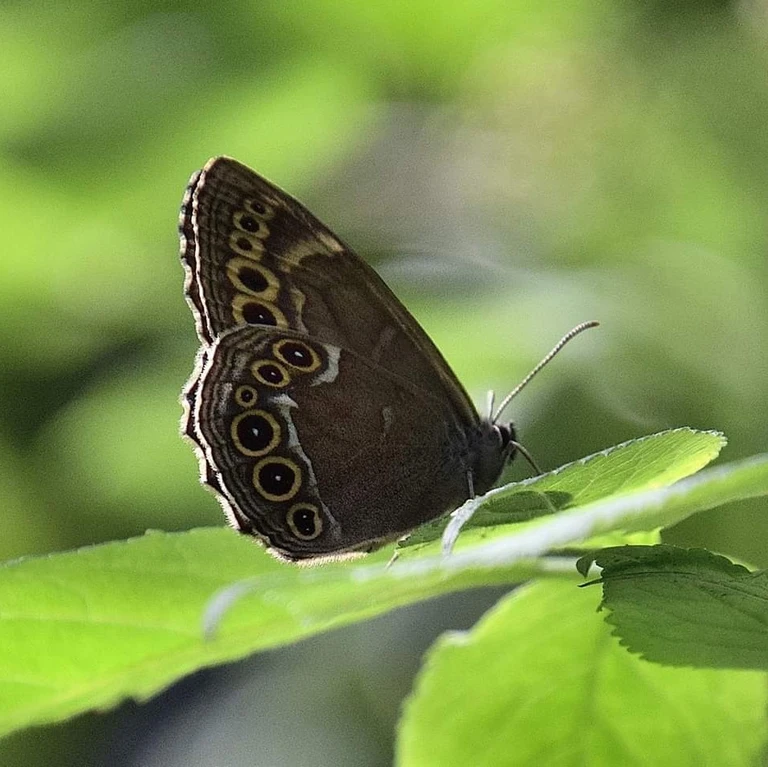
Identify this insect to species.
Lopinga achine (also Pararge achine)
